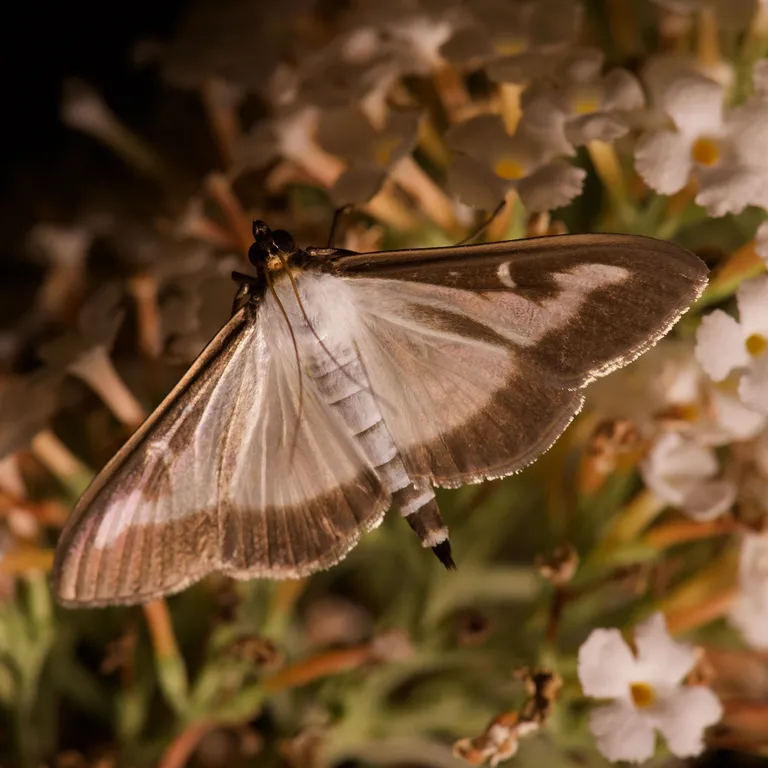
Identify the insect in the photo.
Cydalima perspectalis
